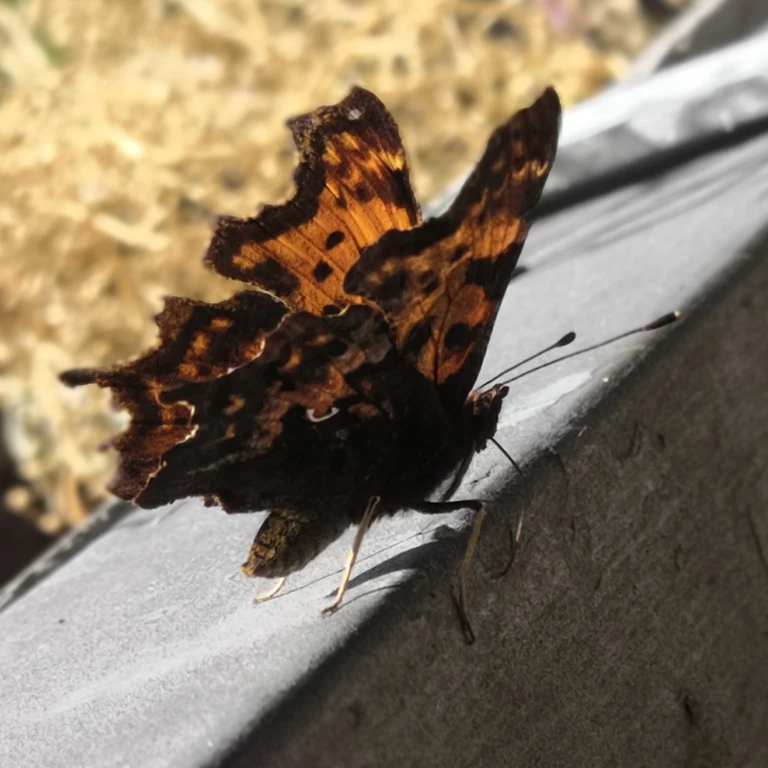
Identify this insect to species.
Polygonia c-album
